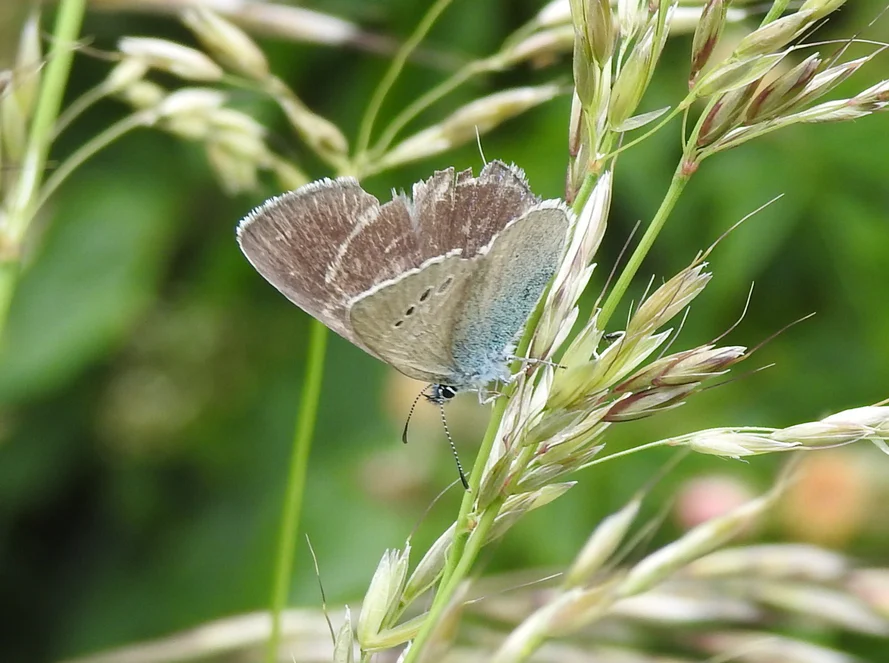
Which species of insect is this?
Glaucopsyche alexis
